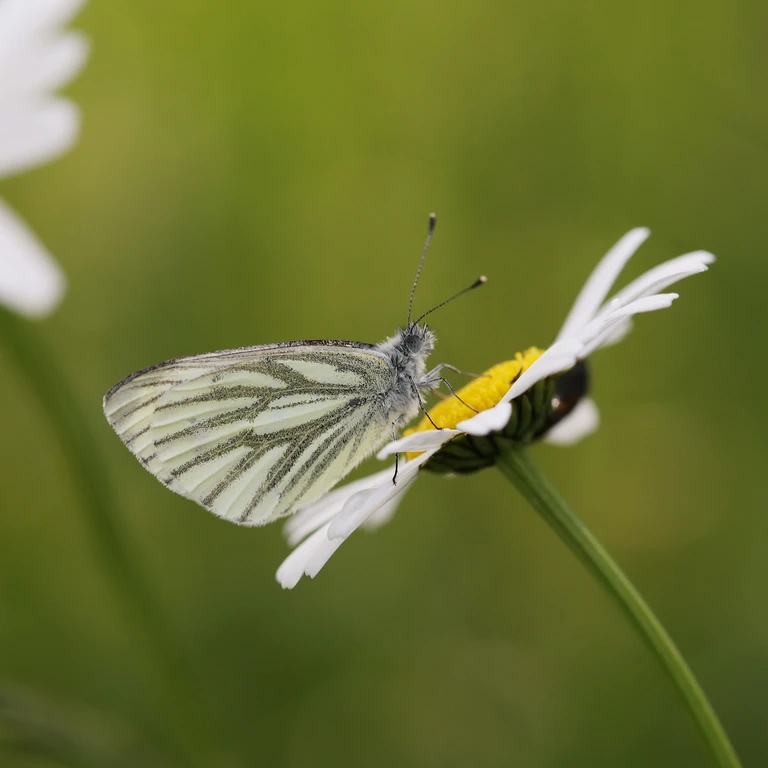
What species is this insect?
Pieris napi
